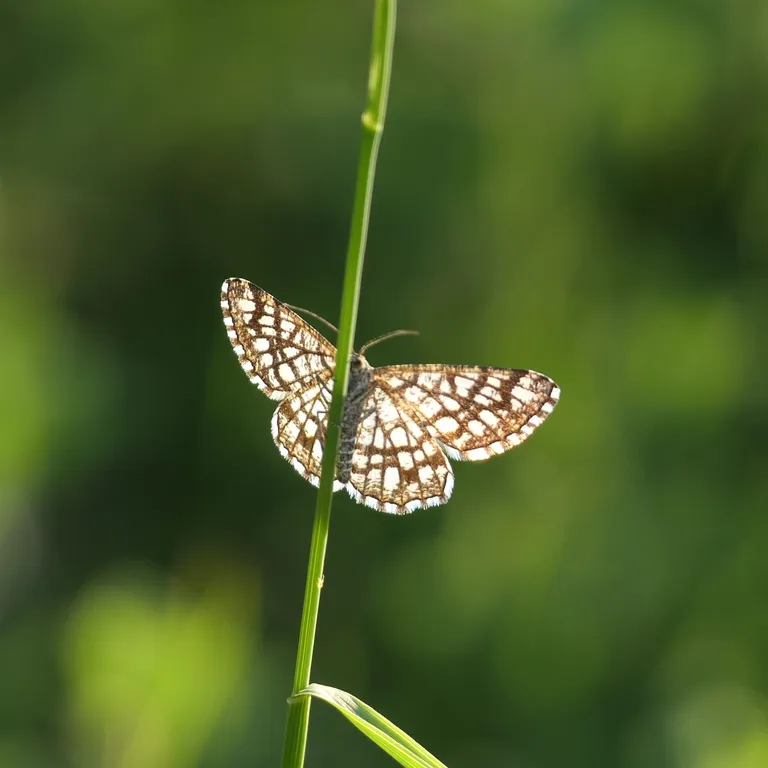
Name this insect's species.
Chiasmia clathrata
